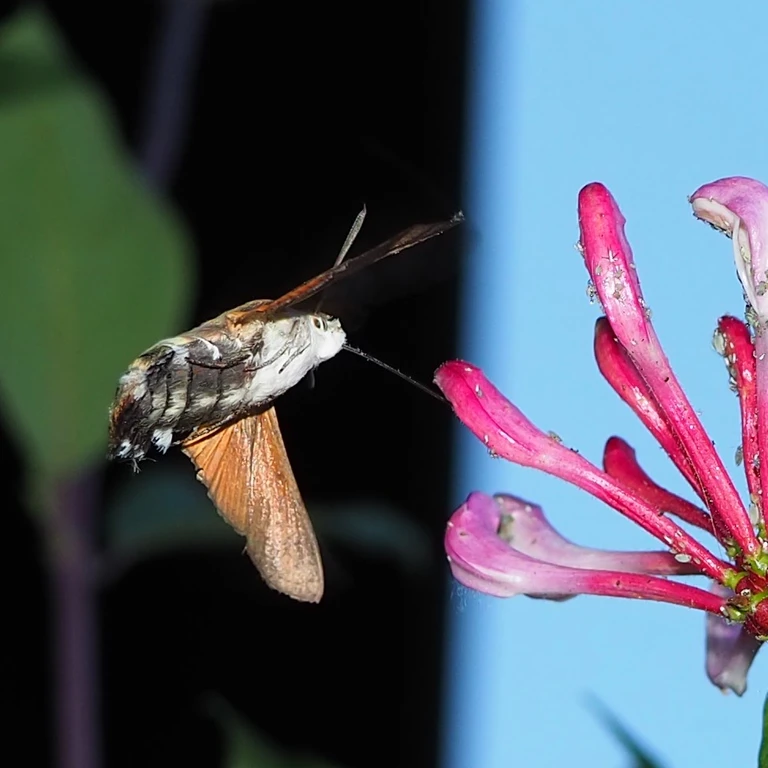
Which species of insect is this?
Macroglossum stellatarum
